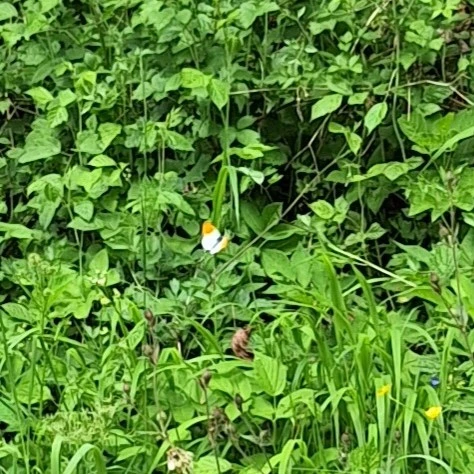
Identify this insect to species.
Anthocharis cardamines
